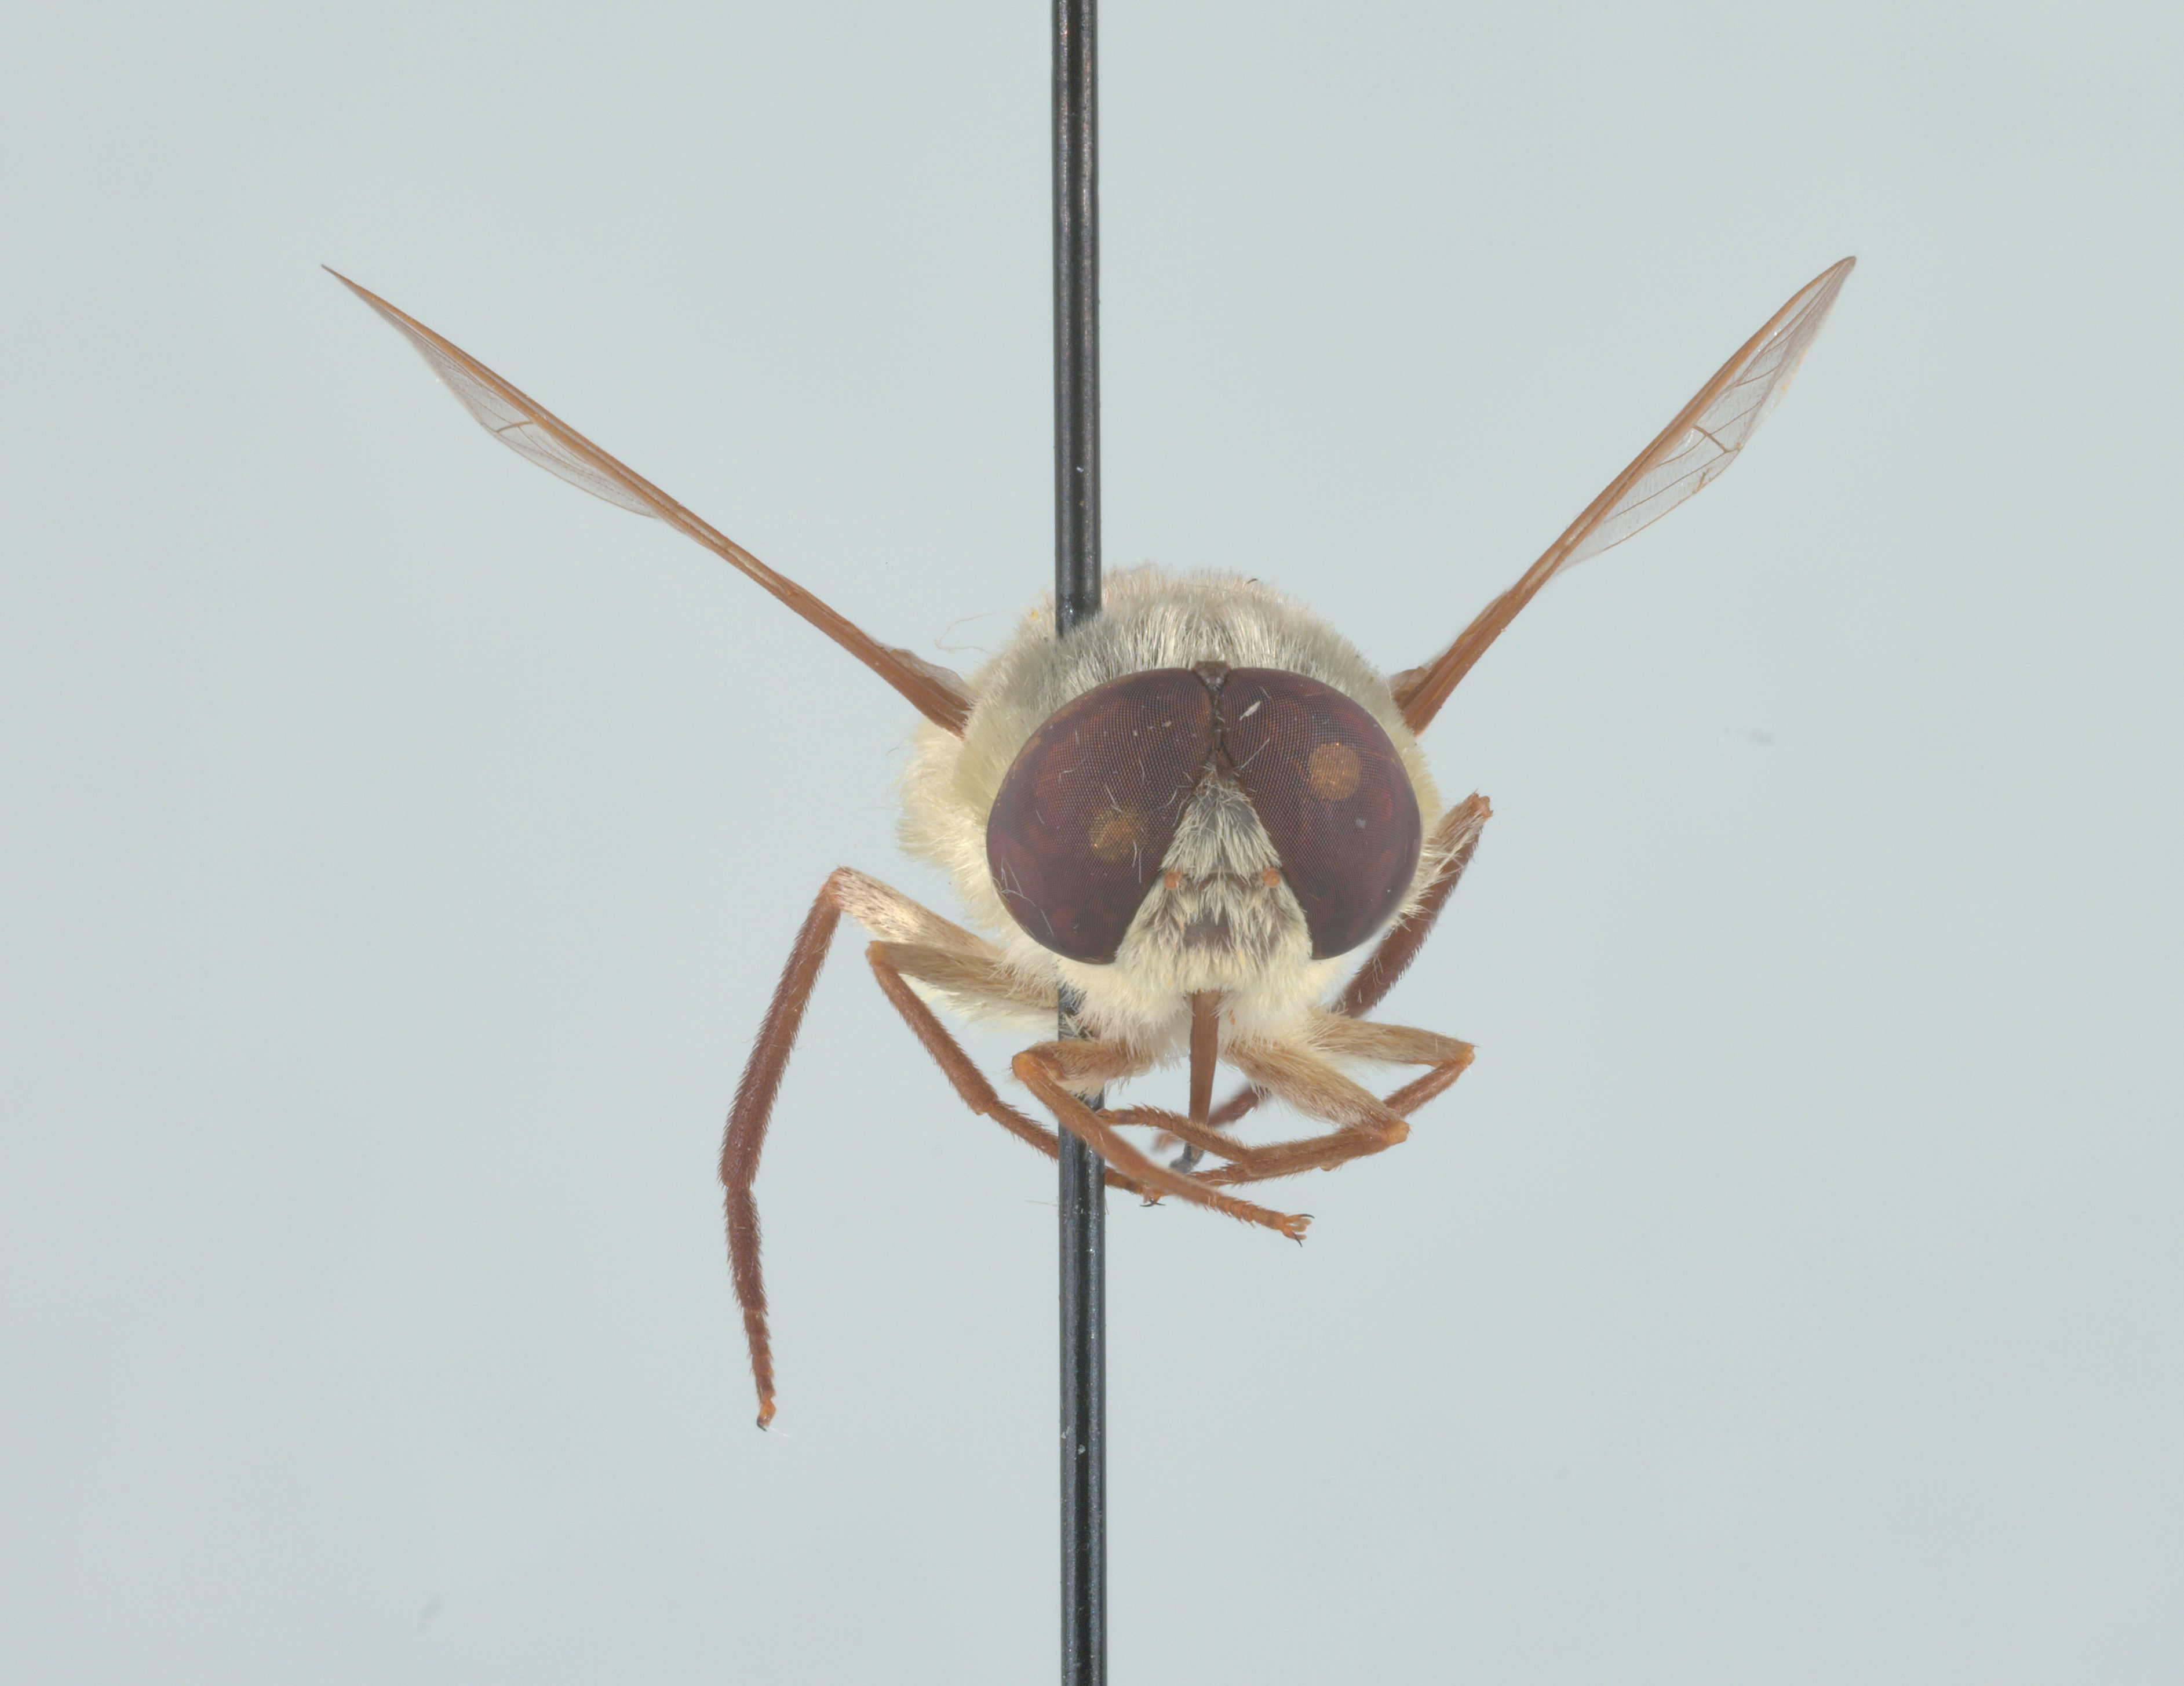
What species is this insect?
Neorhynchocephalus volaticus
